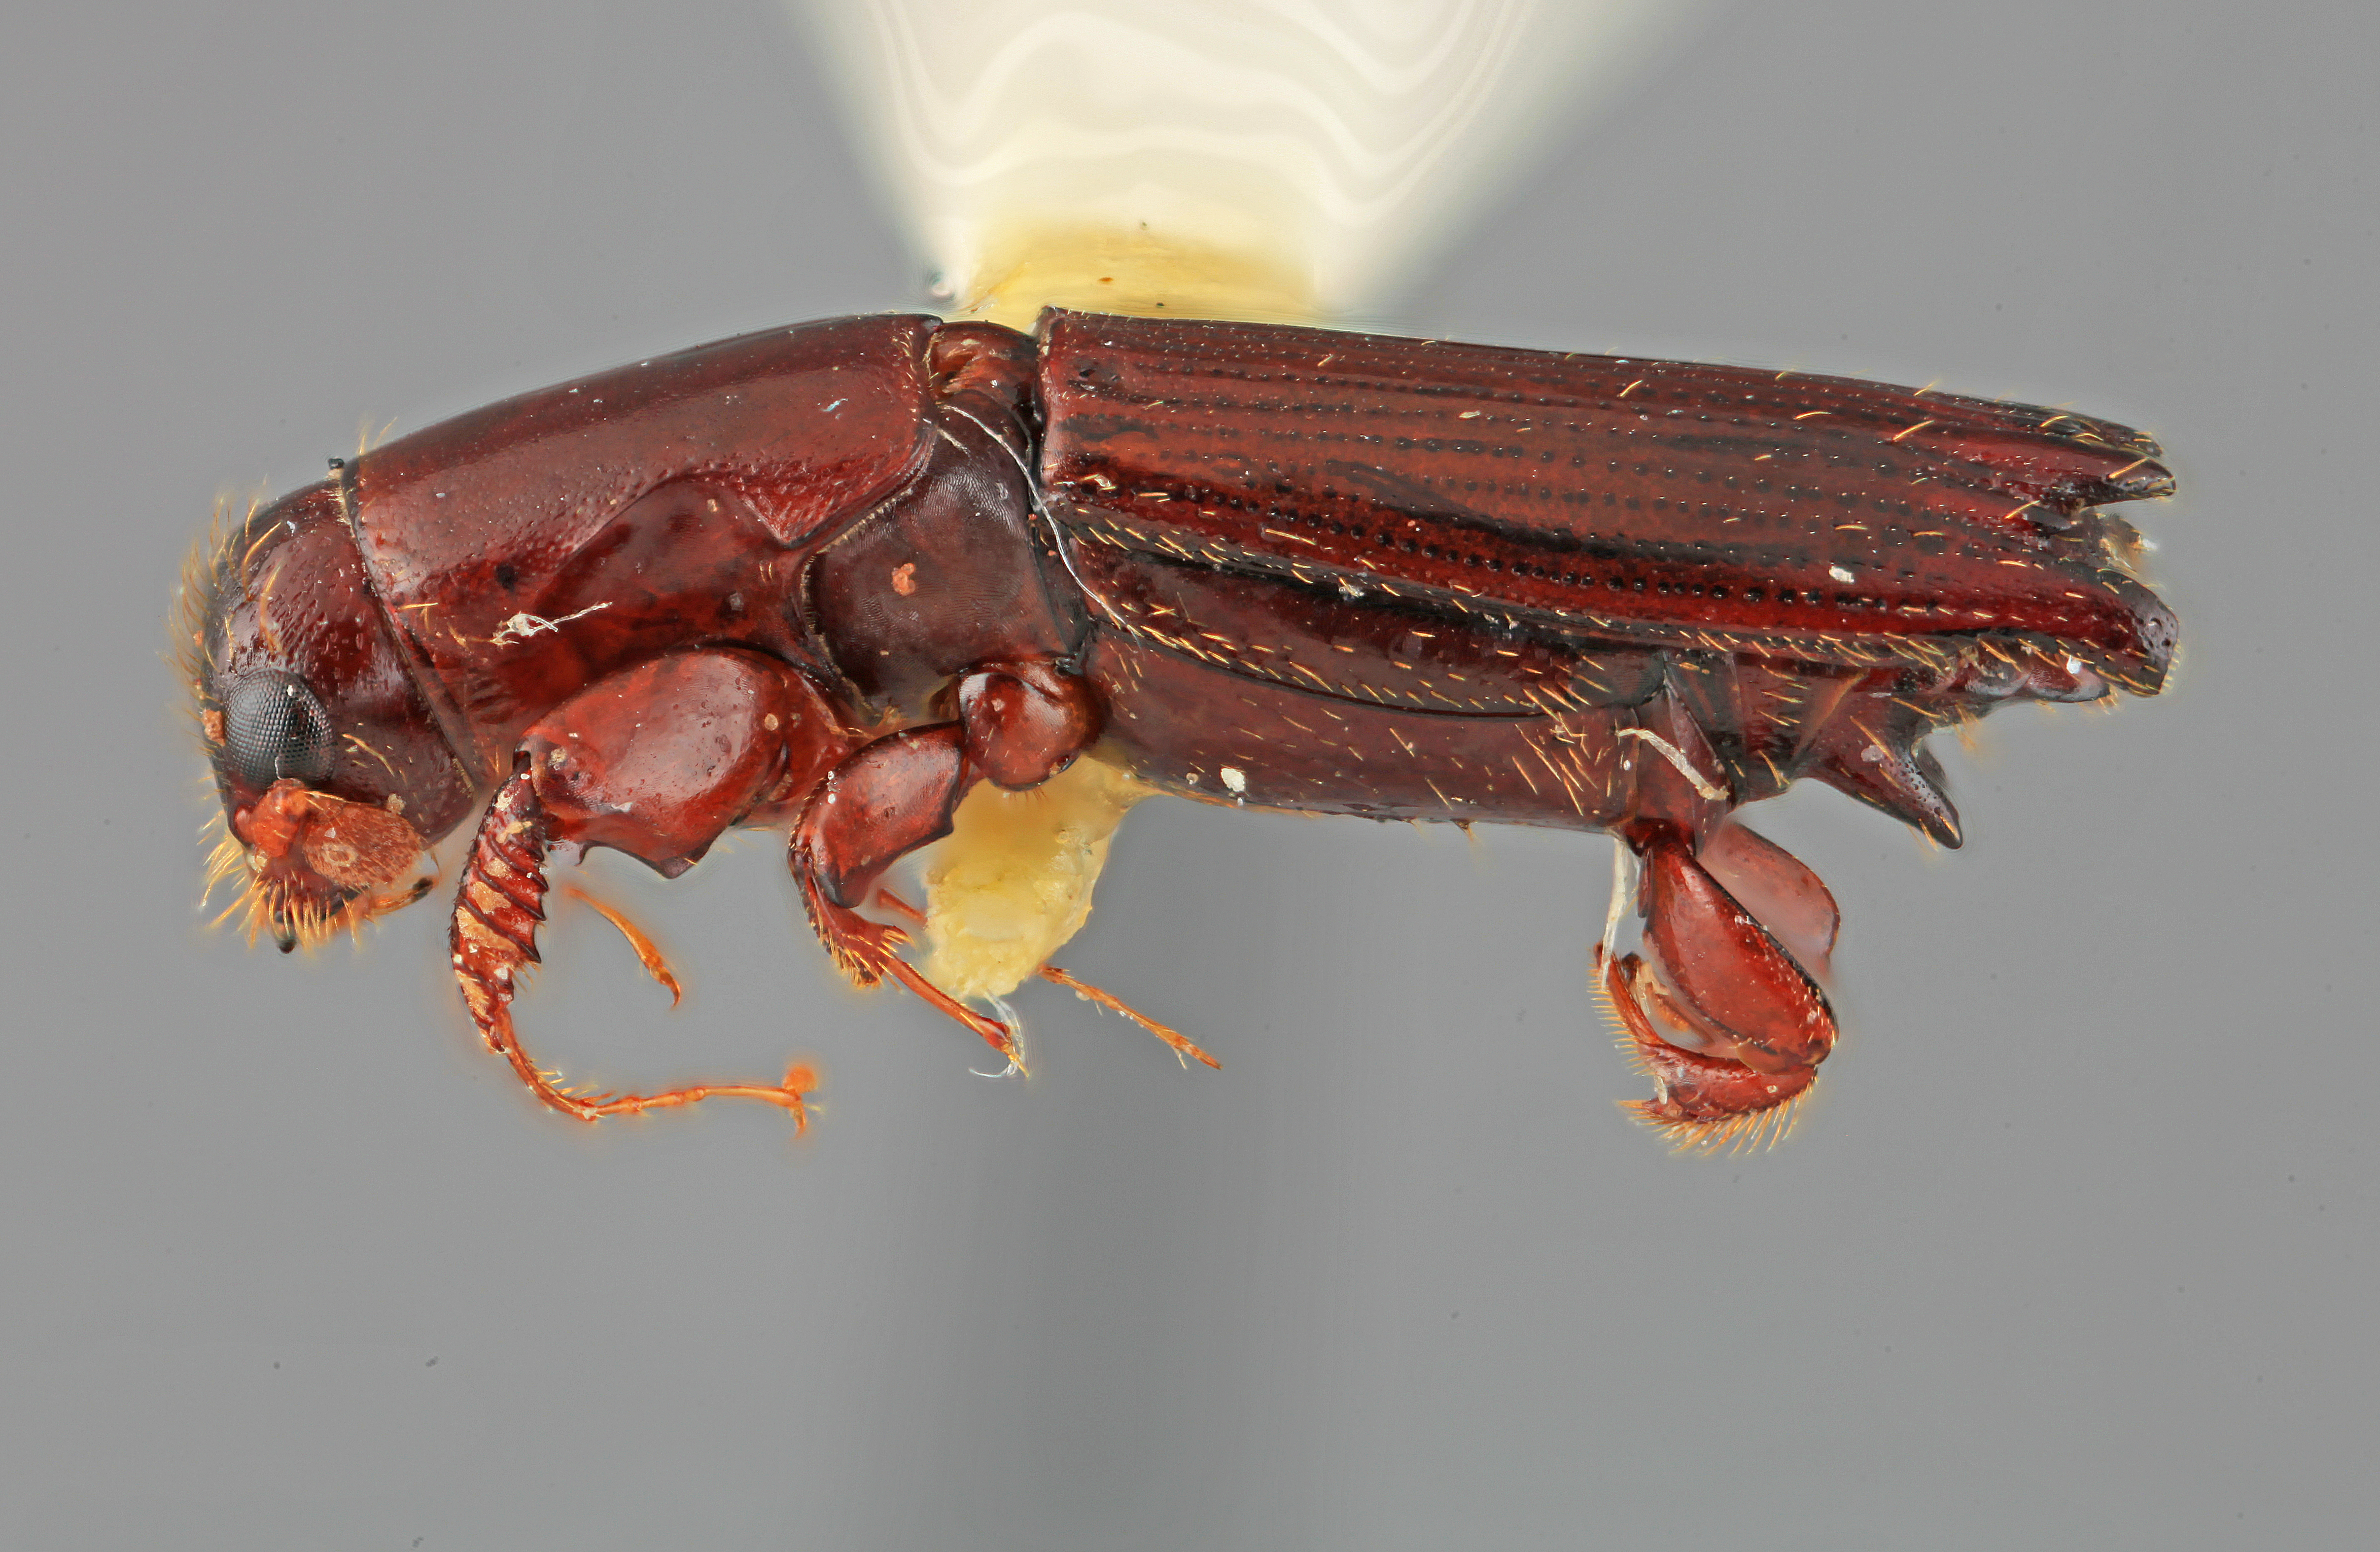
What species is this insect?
Platypus senexus
